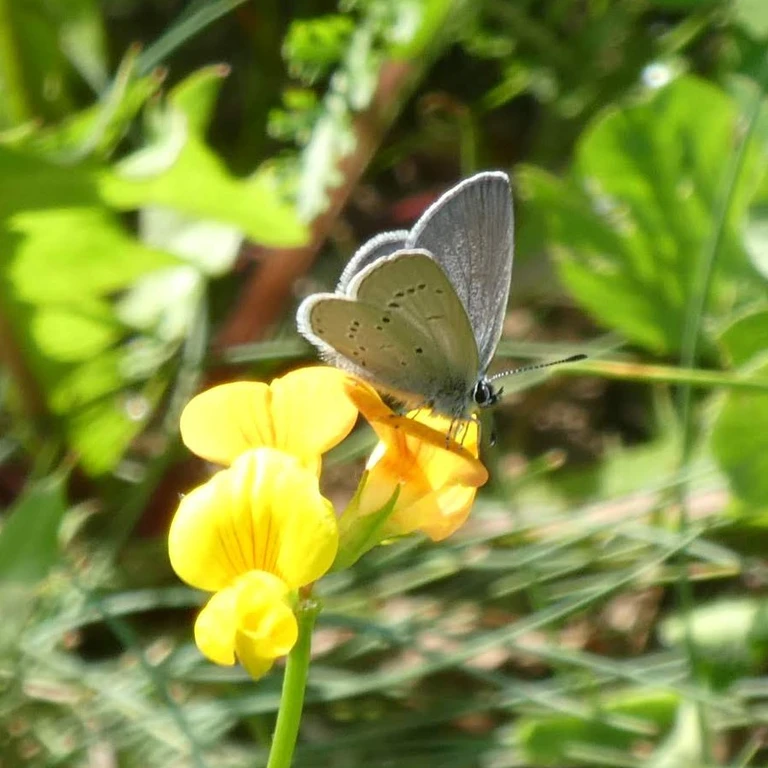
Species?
Cupido minimus
